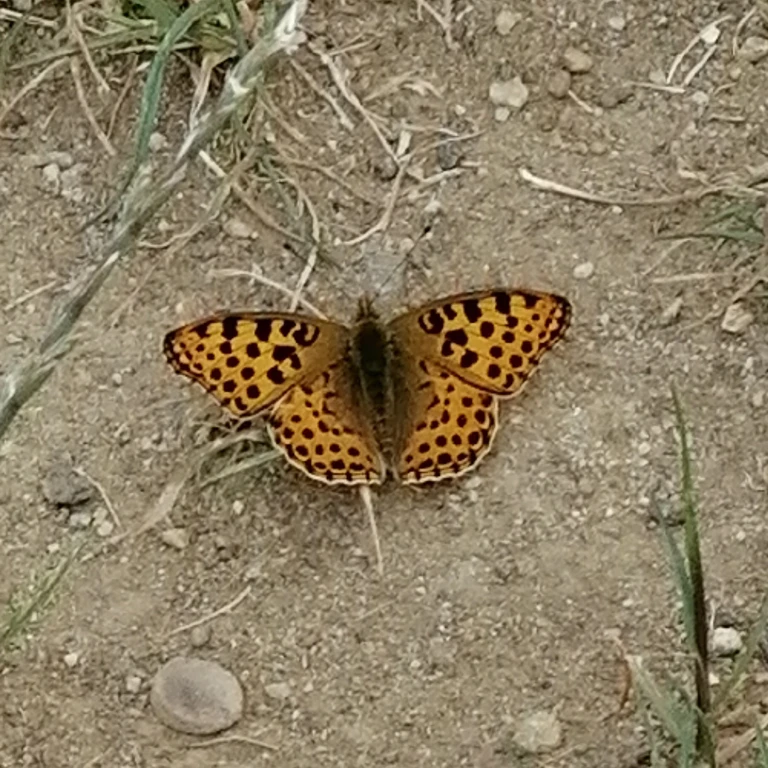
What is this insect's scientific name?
Issoria lathonia
